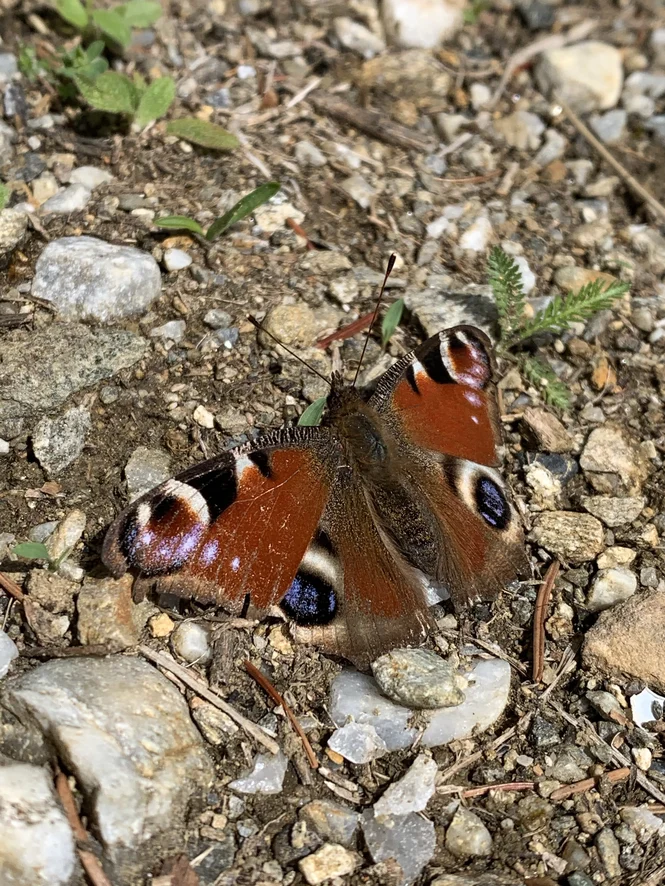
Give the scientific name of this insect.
Aglais io
